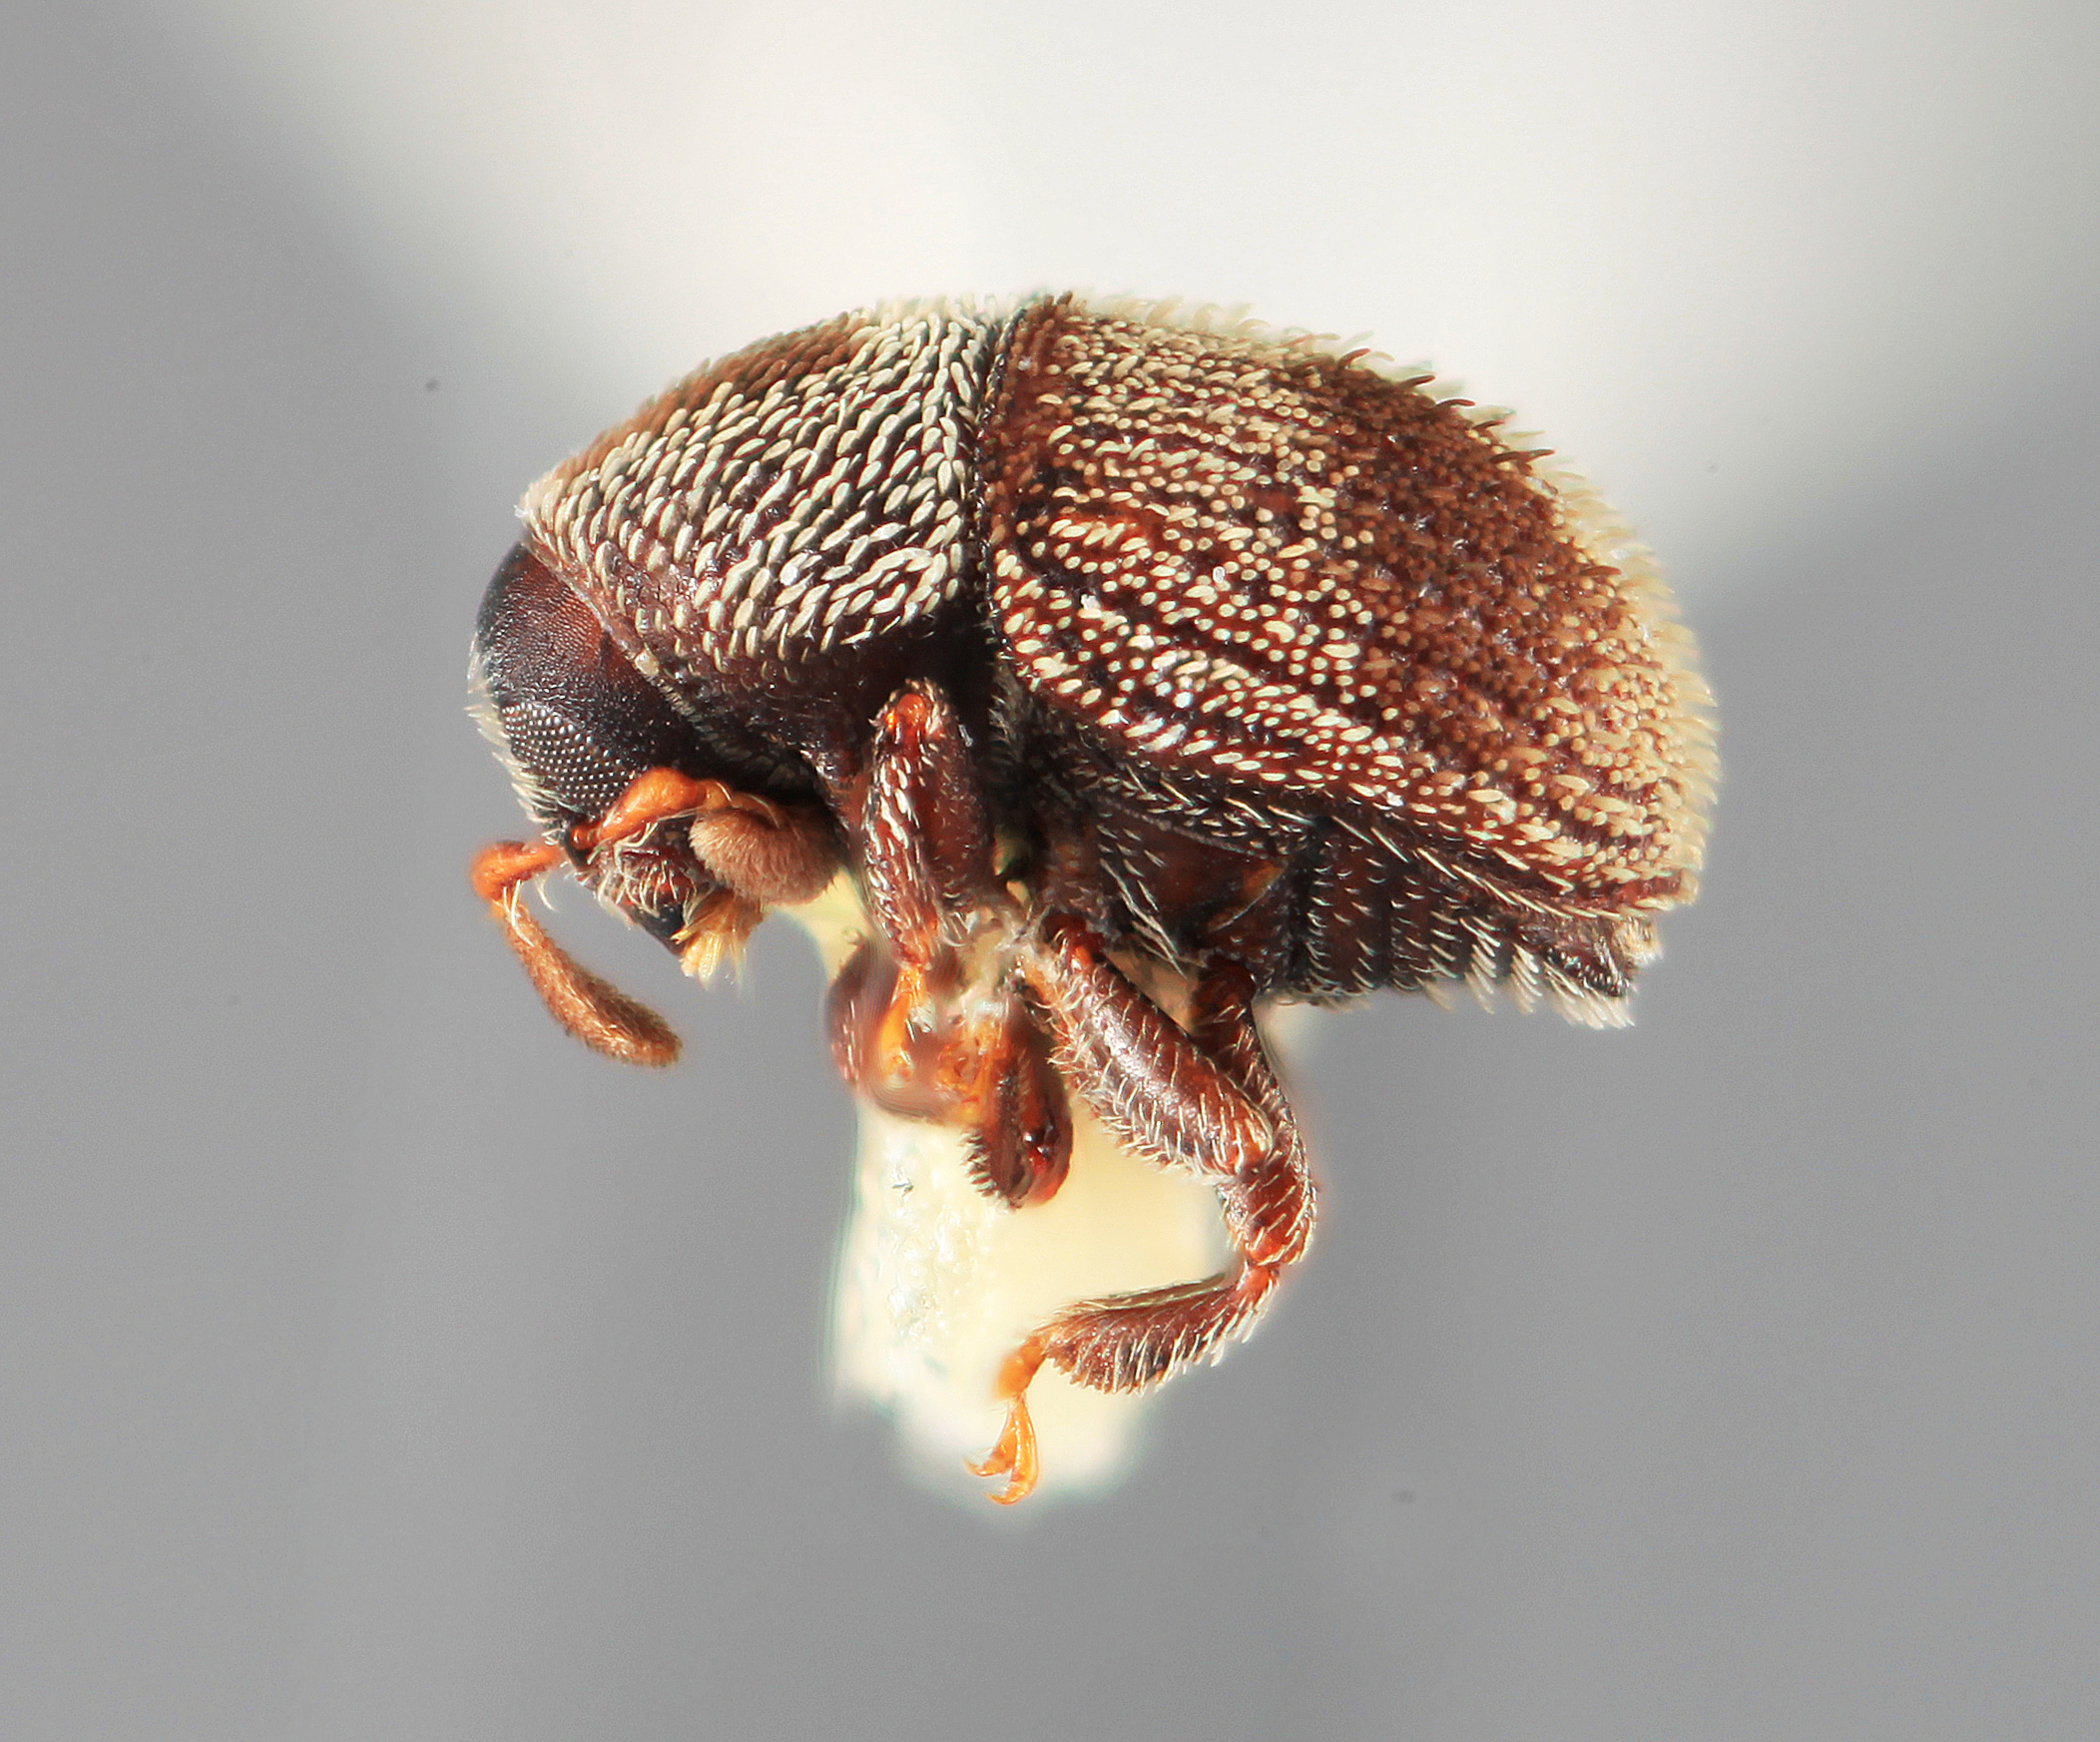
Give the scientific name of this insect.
Chramesus bicolor
